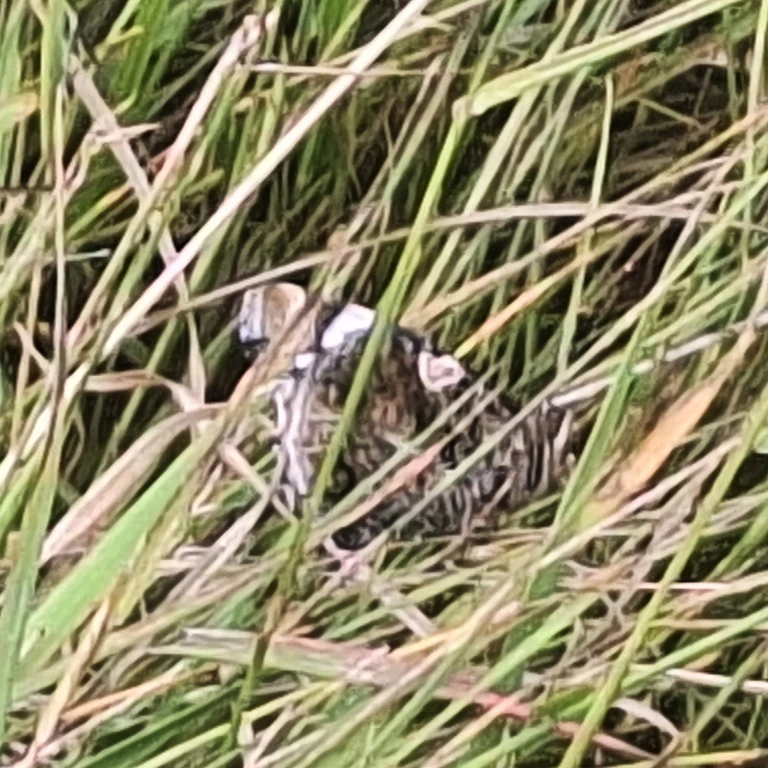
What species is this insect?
Vanessa atalanta
